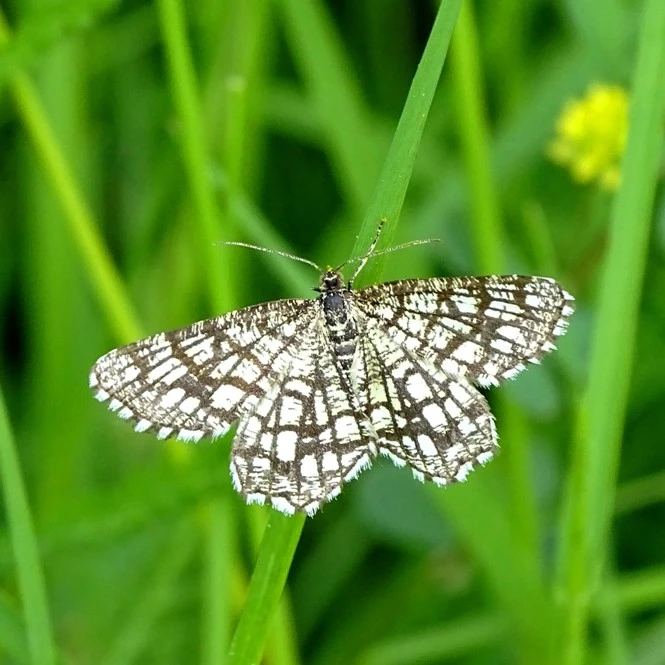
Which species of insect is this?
Chiasmia clathrata
